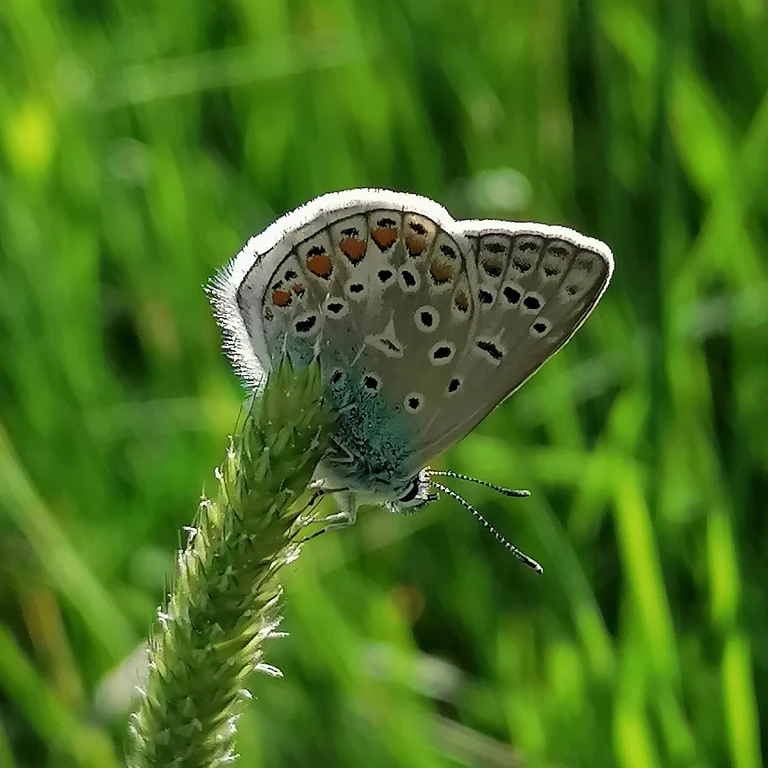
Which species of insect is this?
Polyommatus icarus
